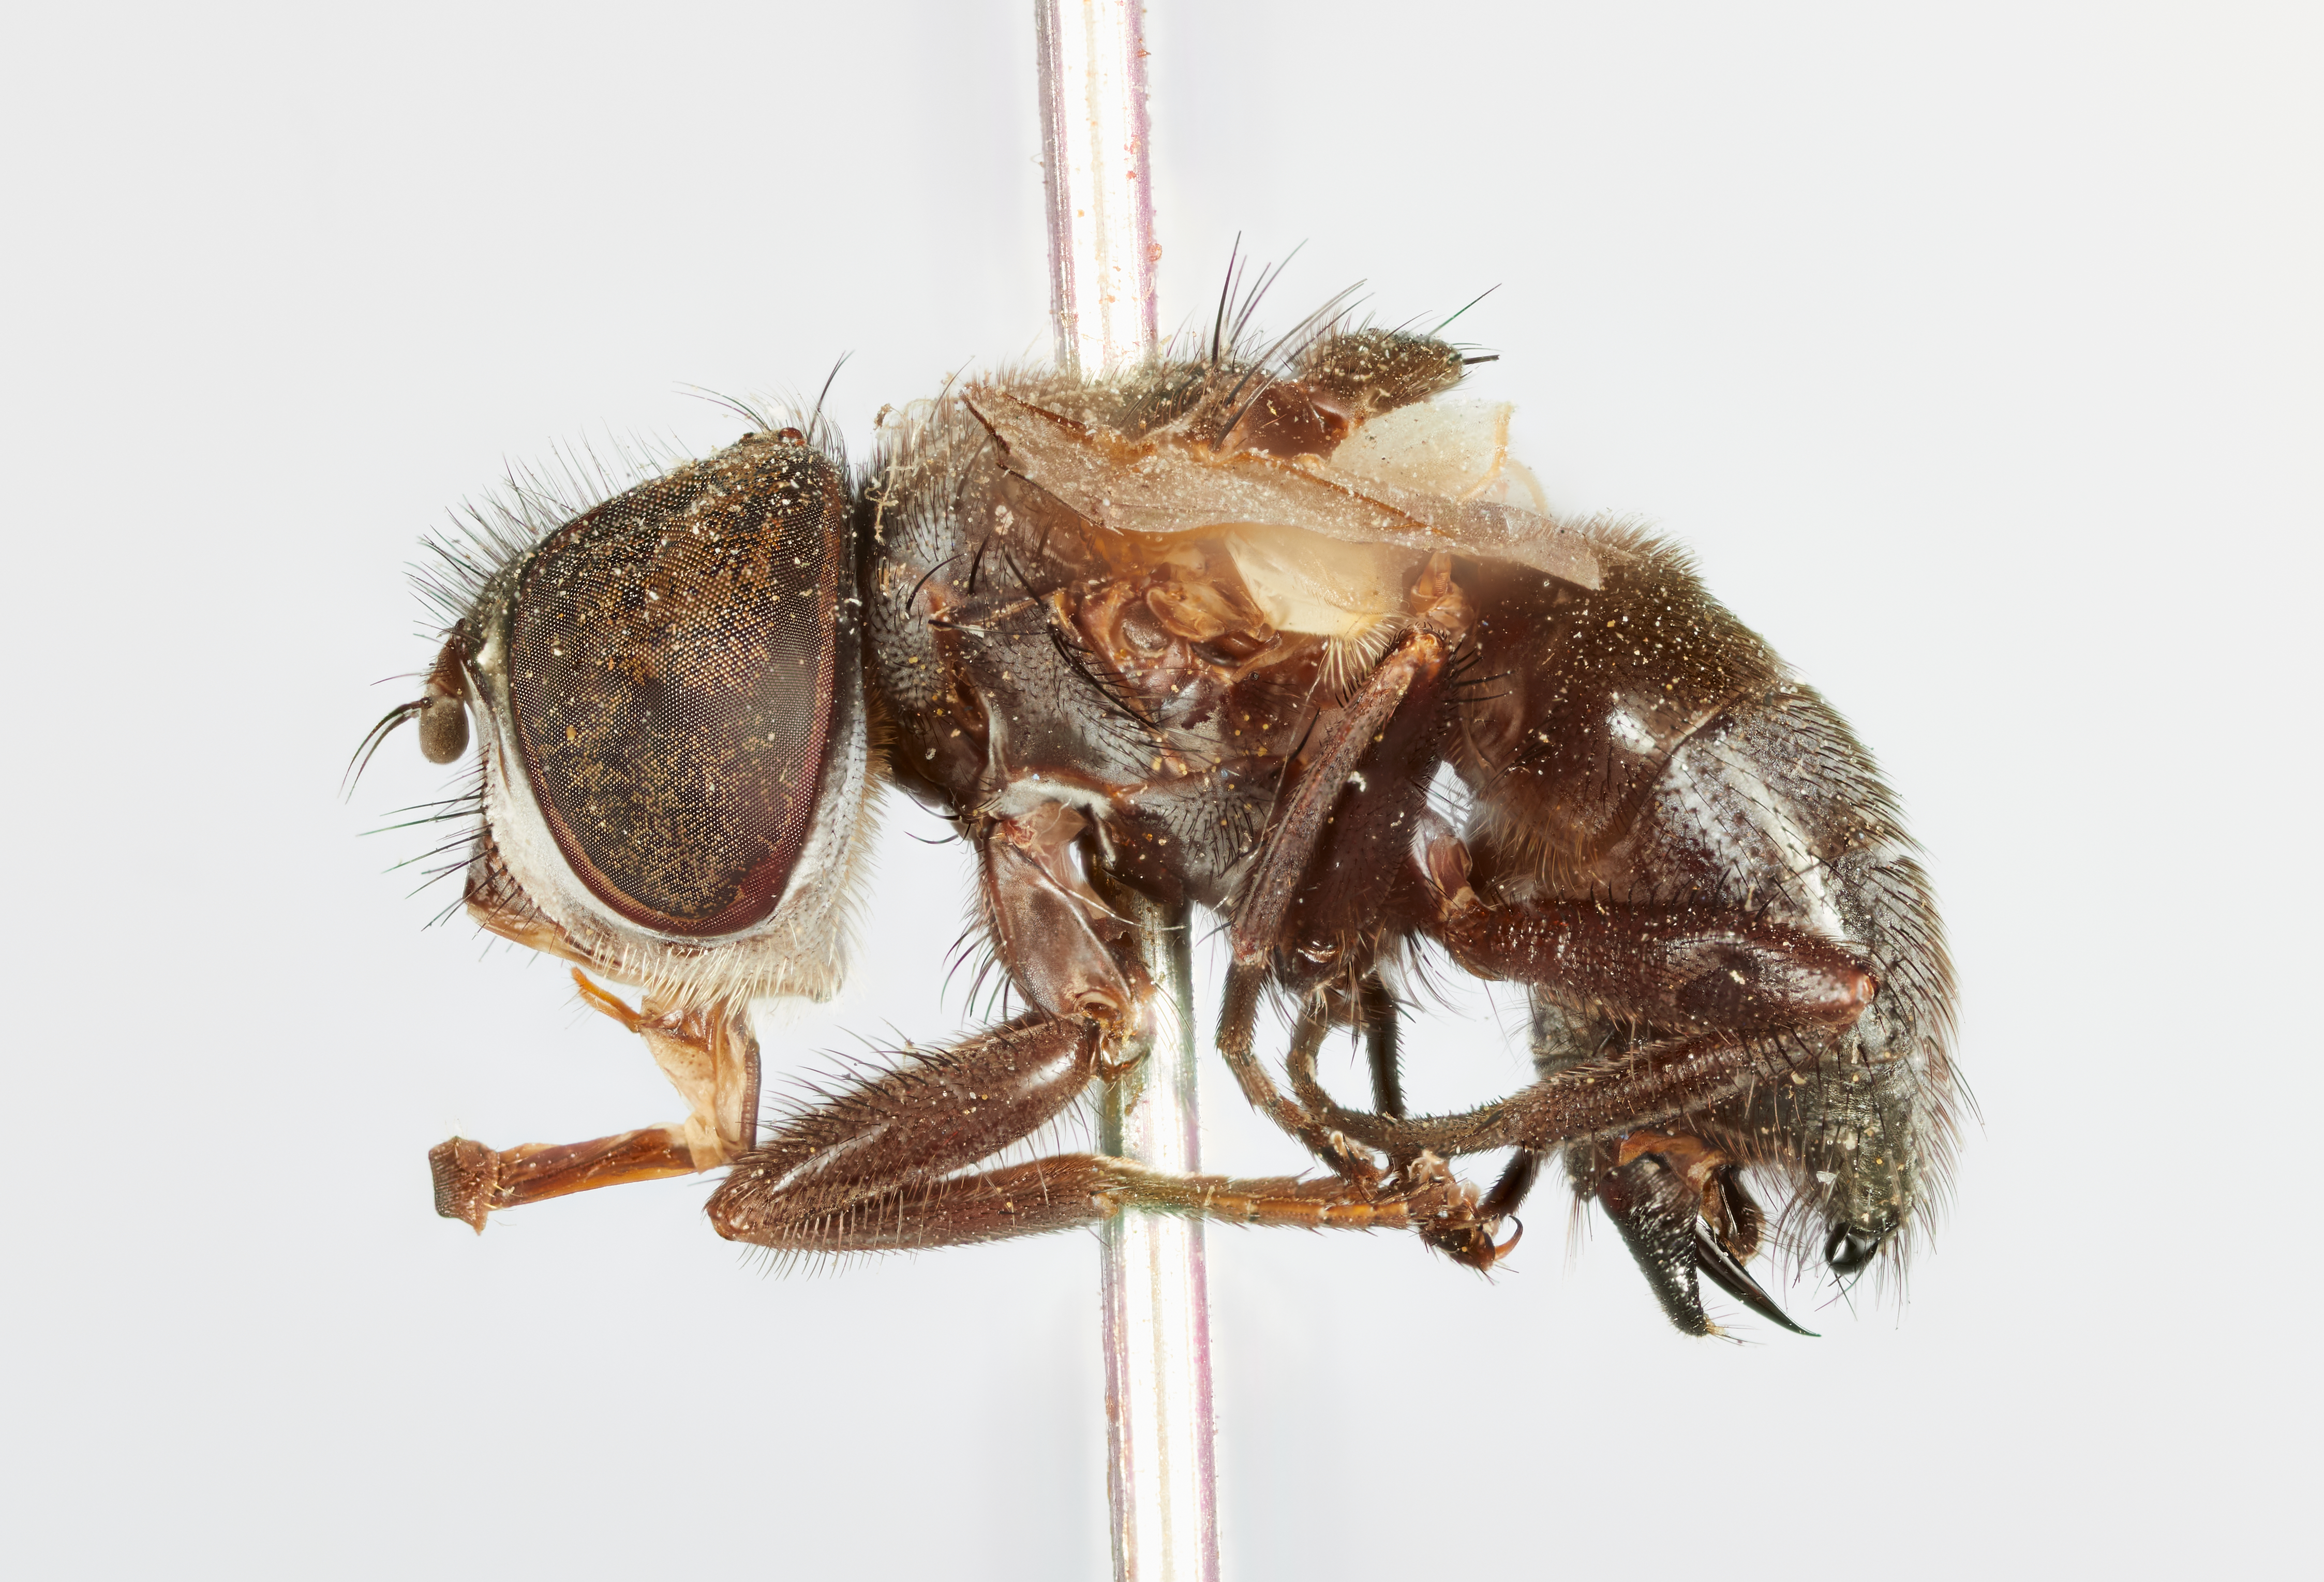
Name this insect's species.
Alophora diversa
